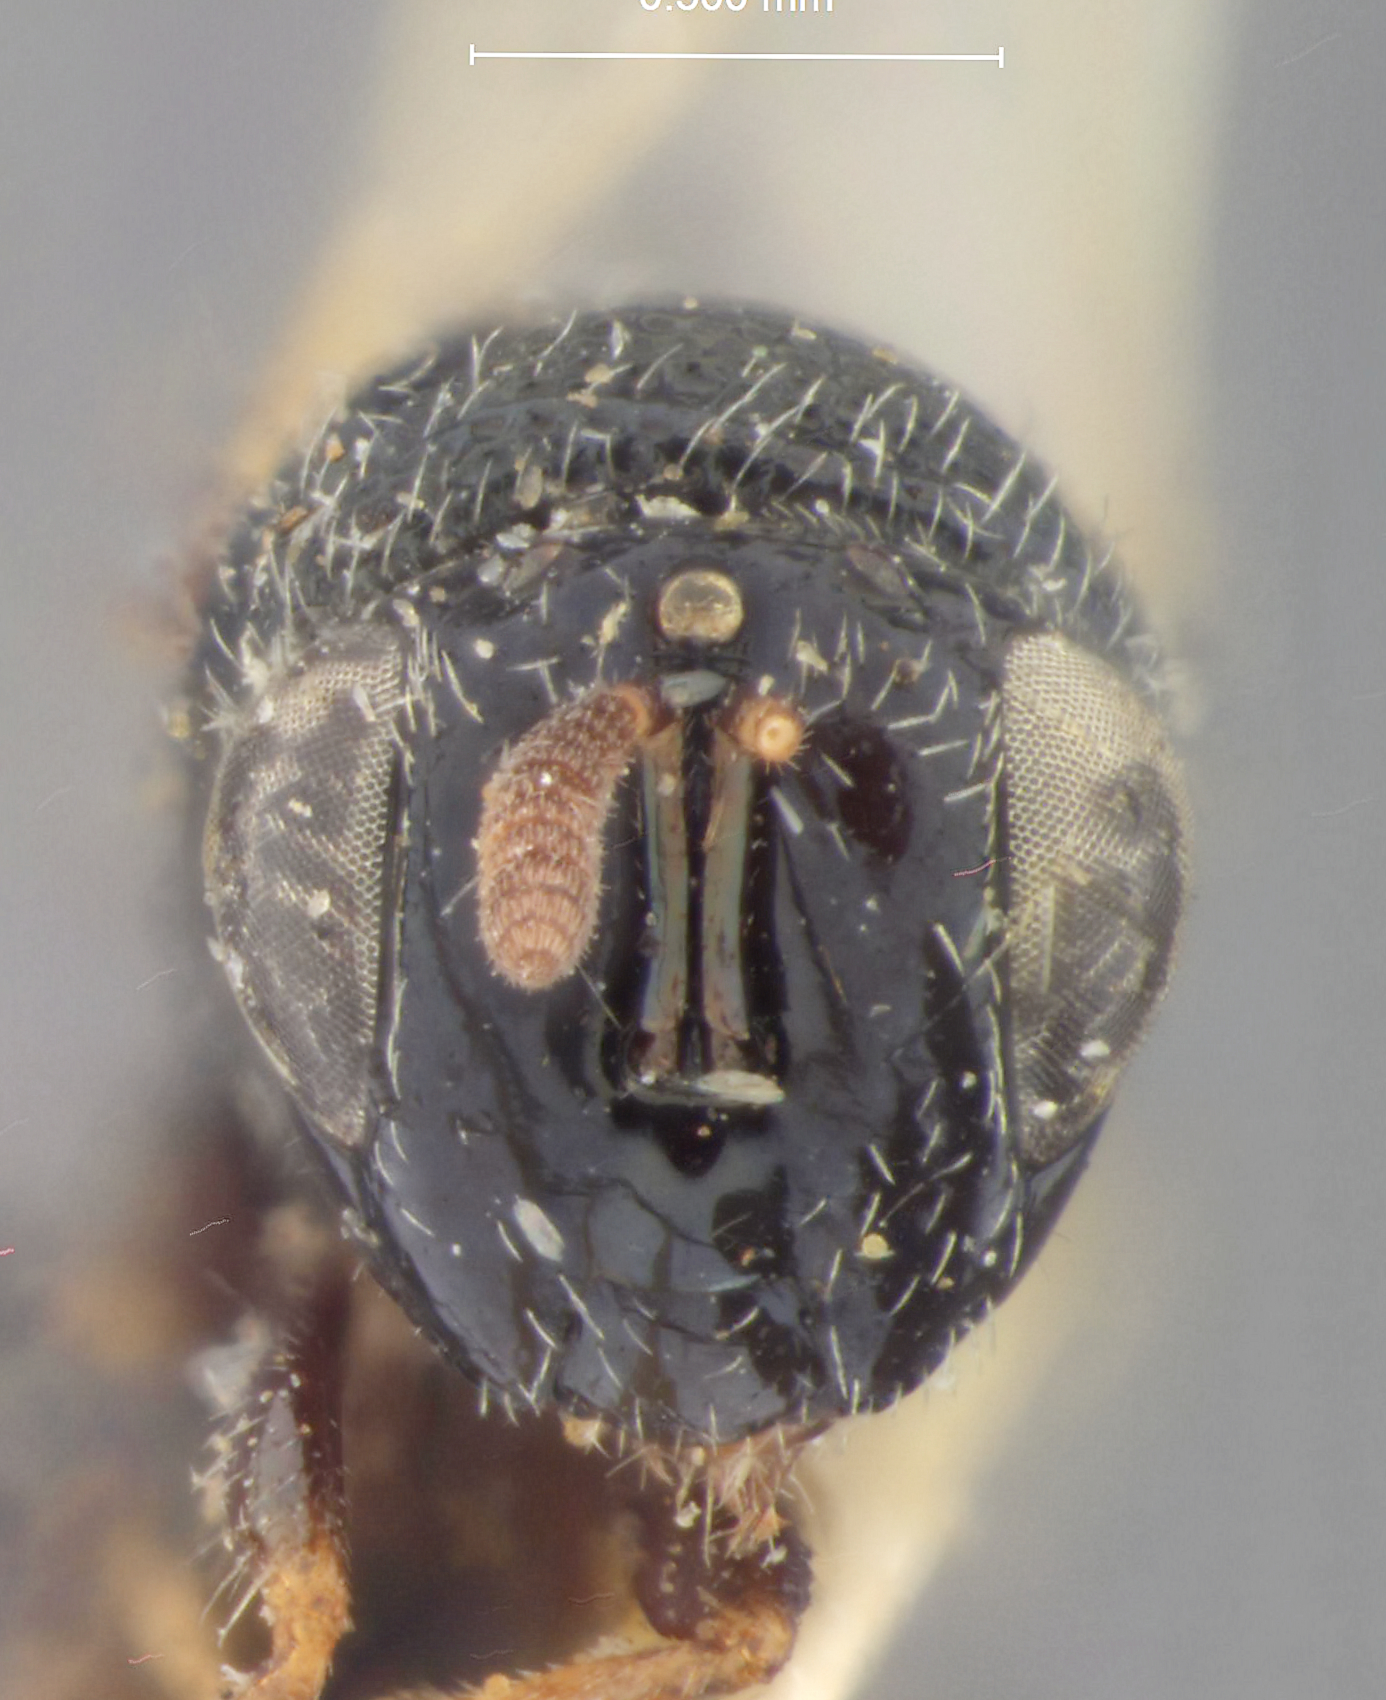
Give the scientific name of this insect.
Perilampus muesebecki
